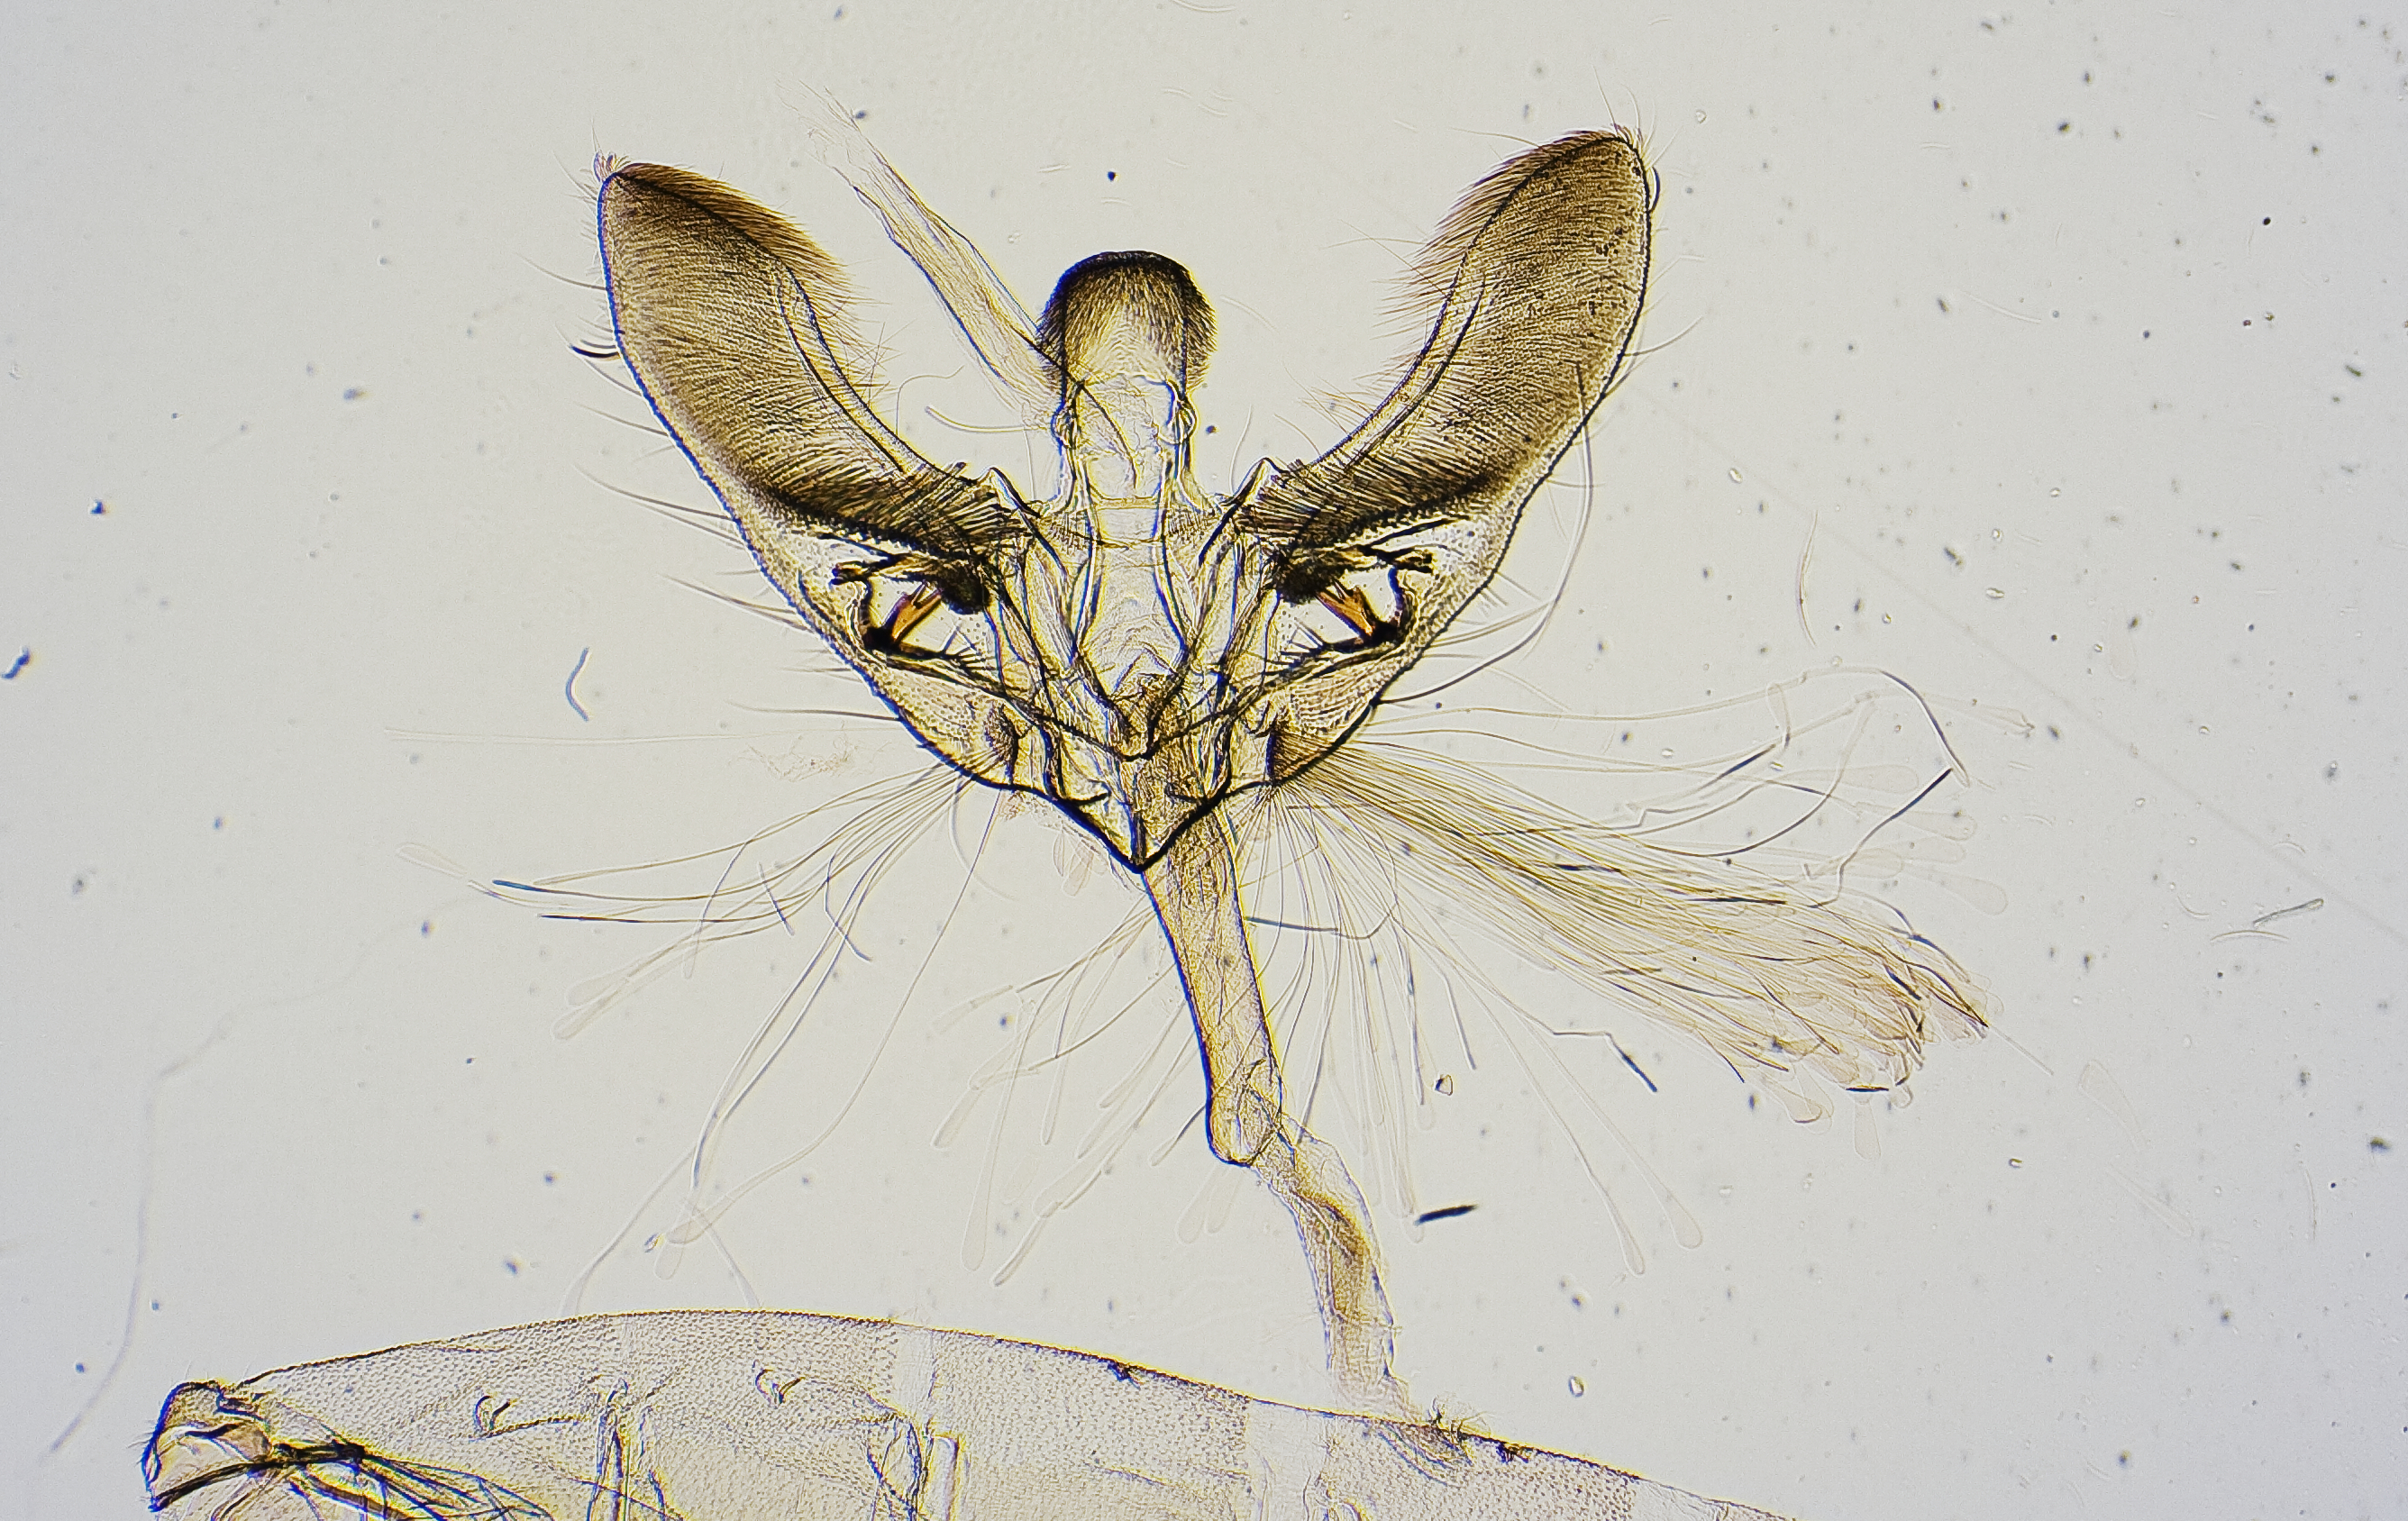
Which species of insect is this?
Loxostege neomarculenta
